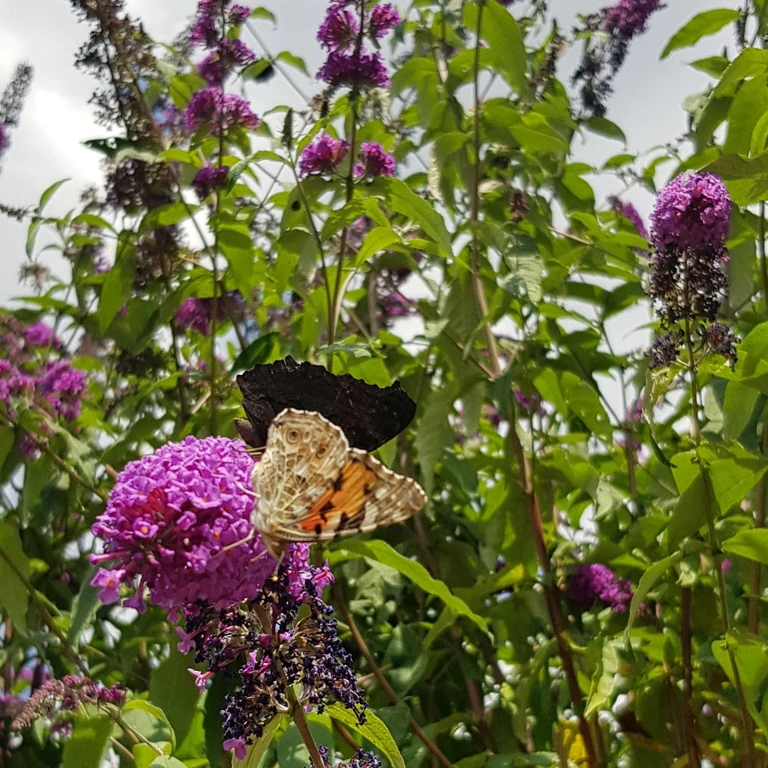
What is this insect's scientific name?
Aglais io
